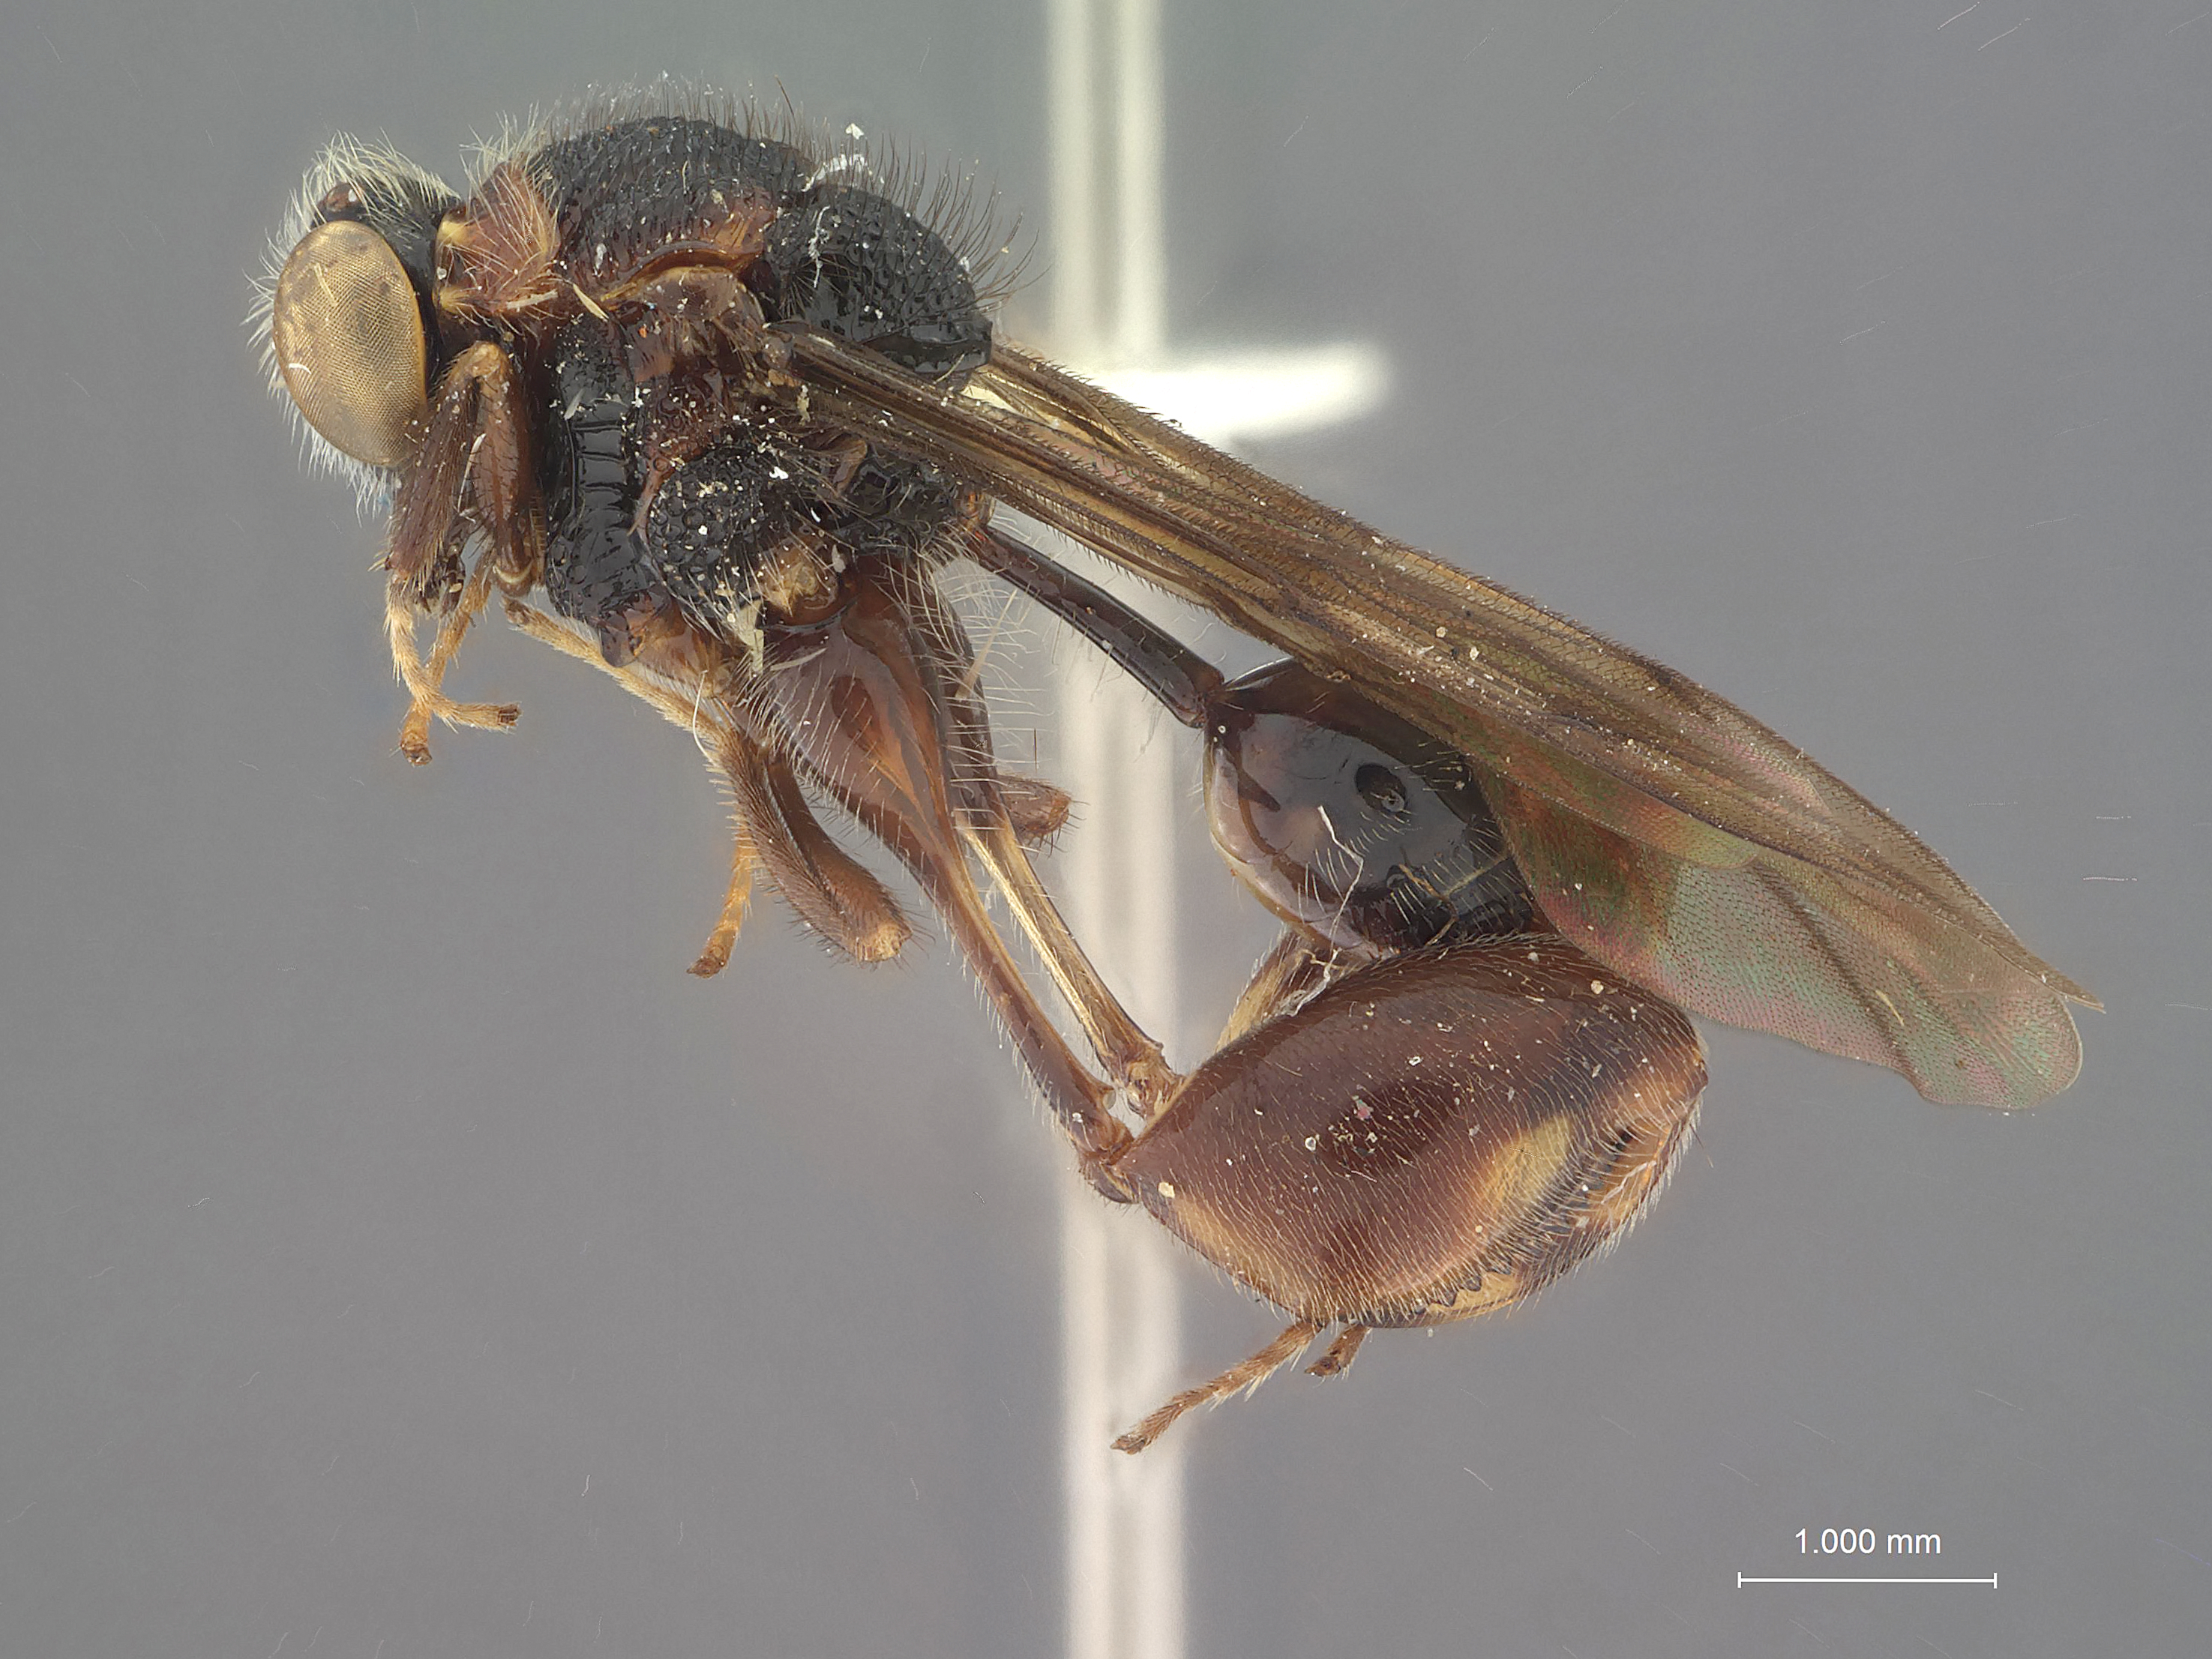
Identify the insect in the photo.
Grisselliella panamensis
